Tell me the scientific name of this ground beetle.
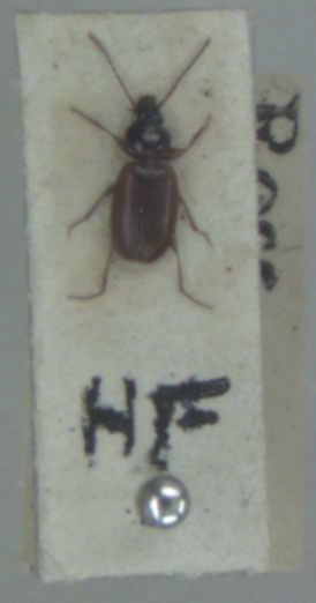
Trechus quadristriatus
